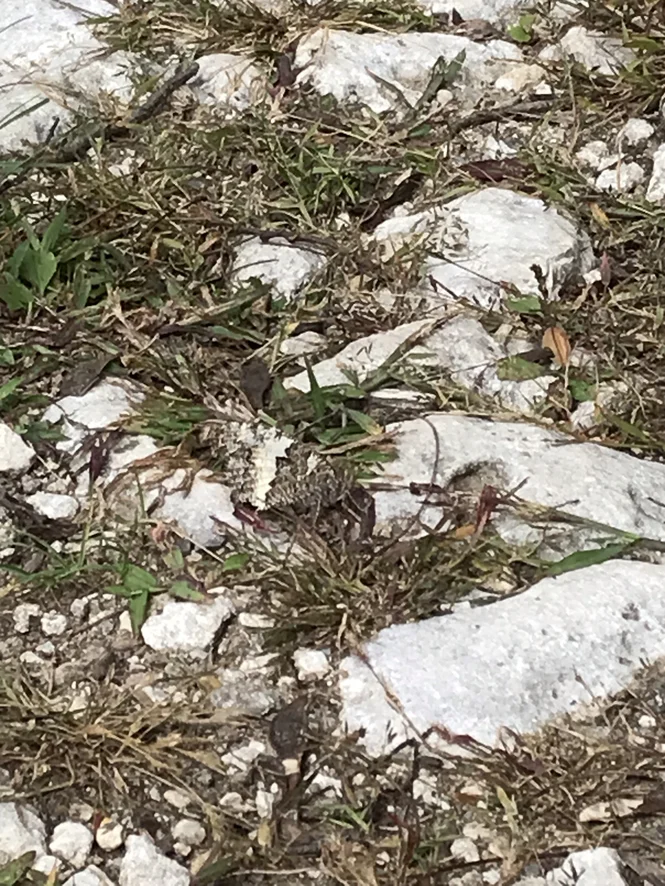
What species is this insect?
Brintesia circe
